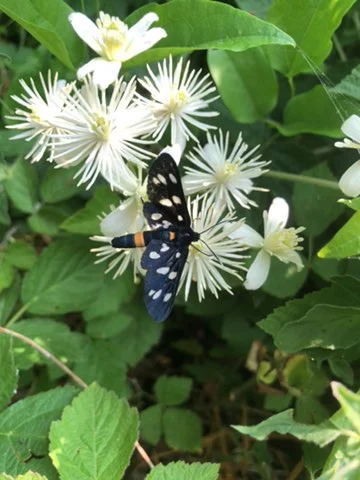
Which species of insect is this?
Amata phegea
